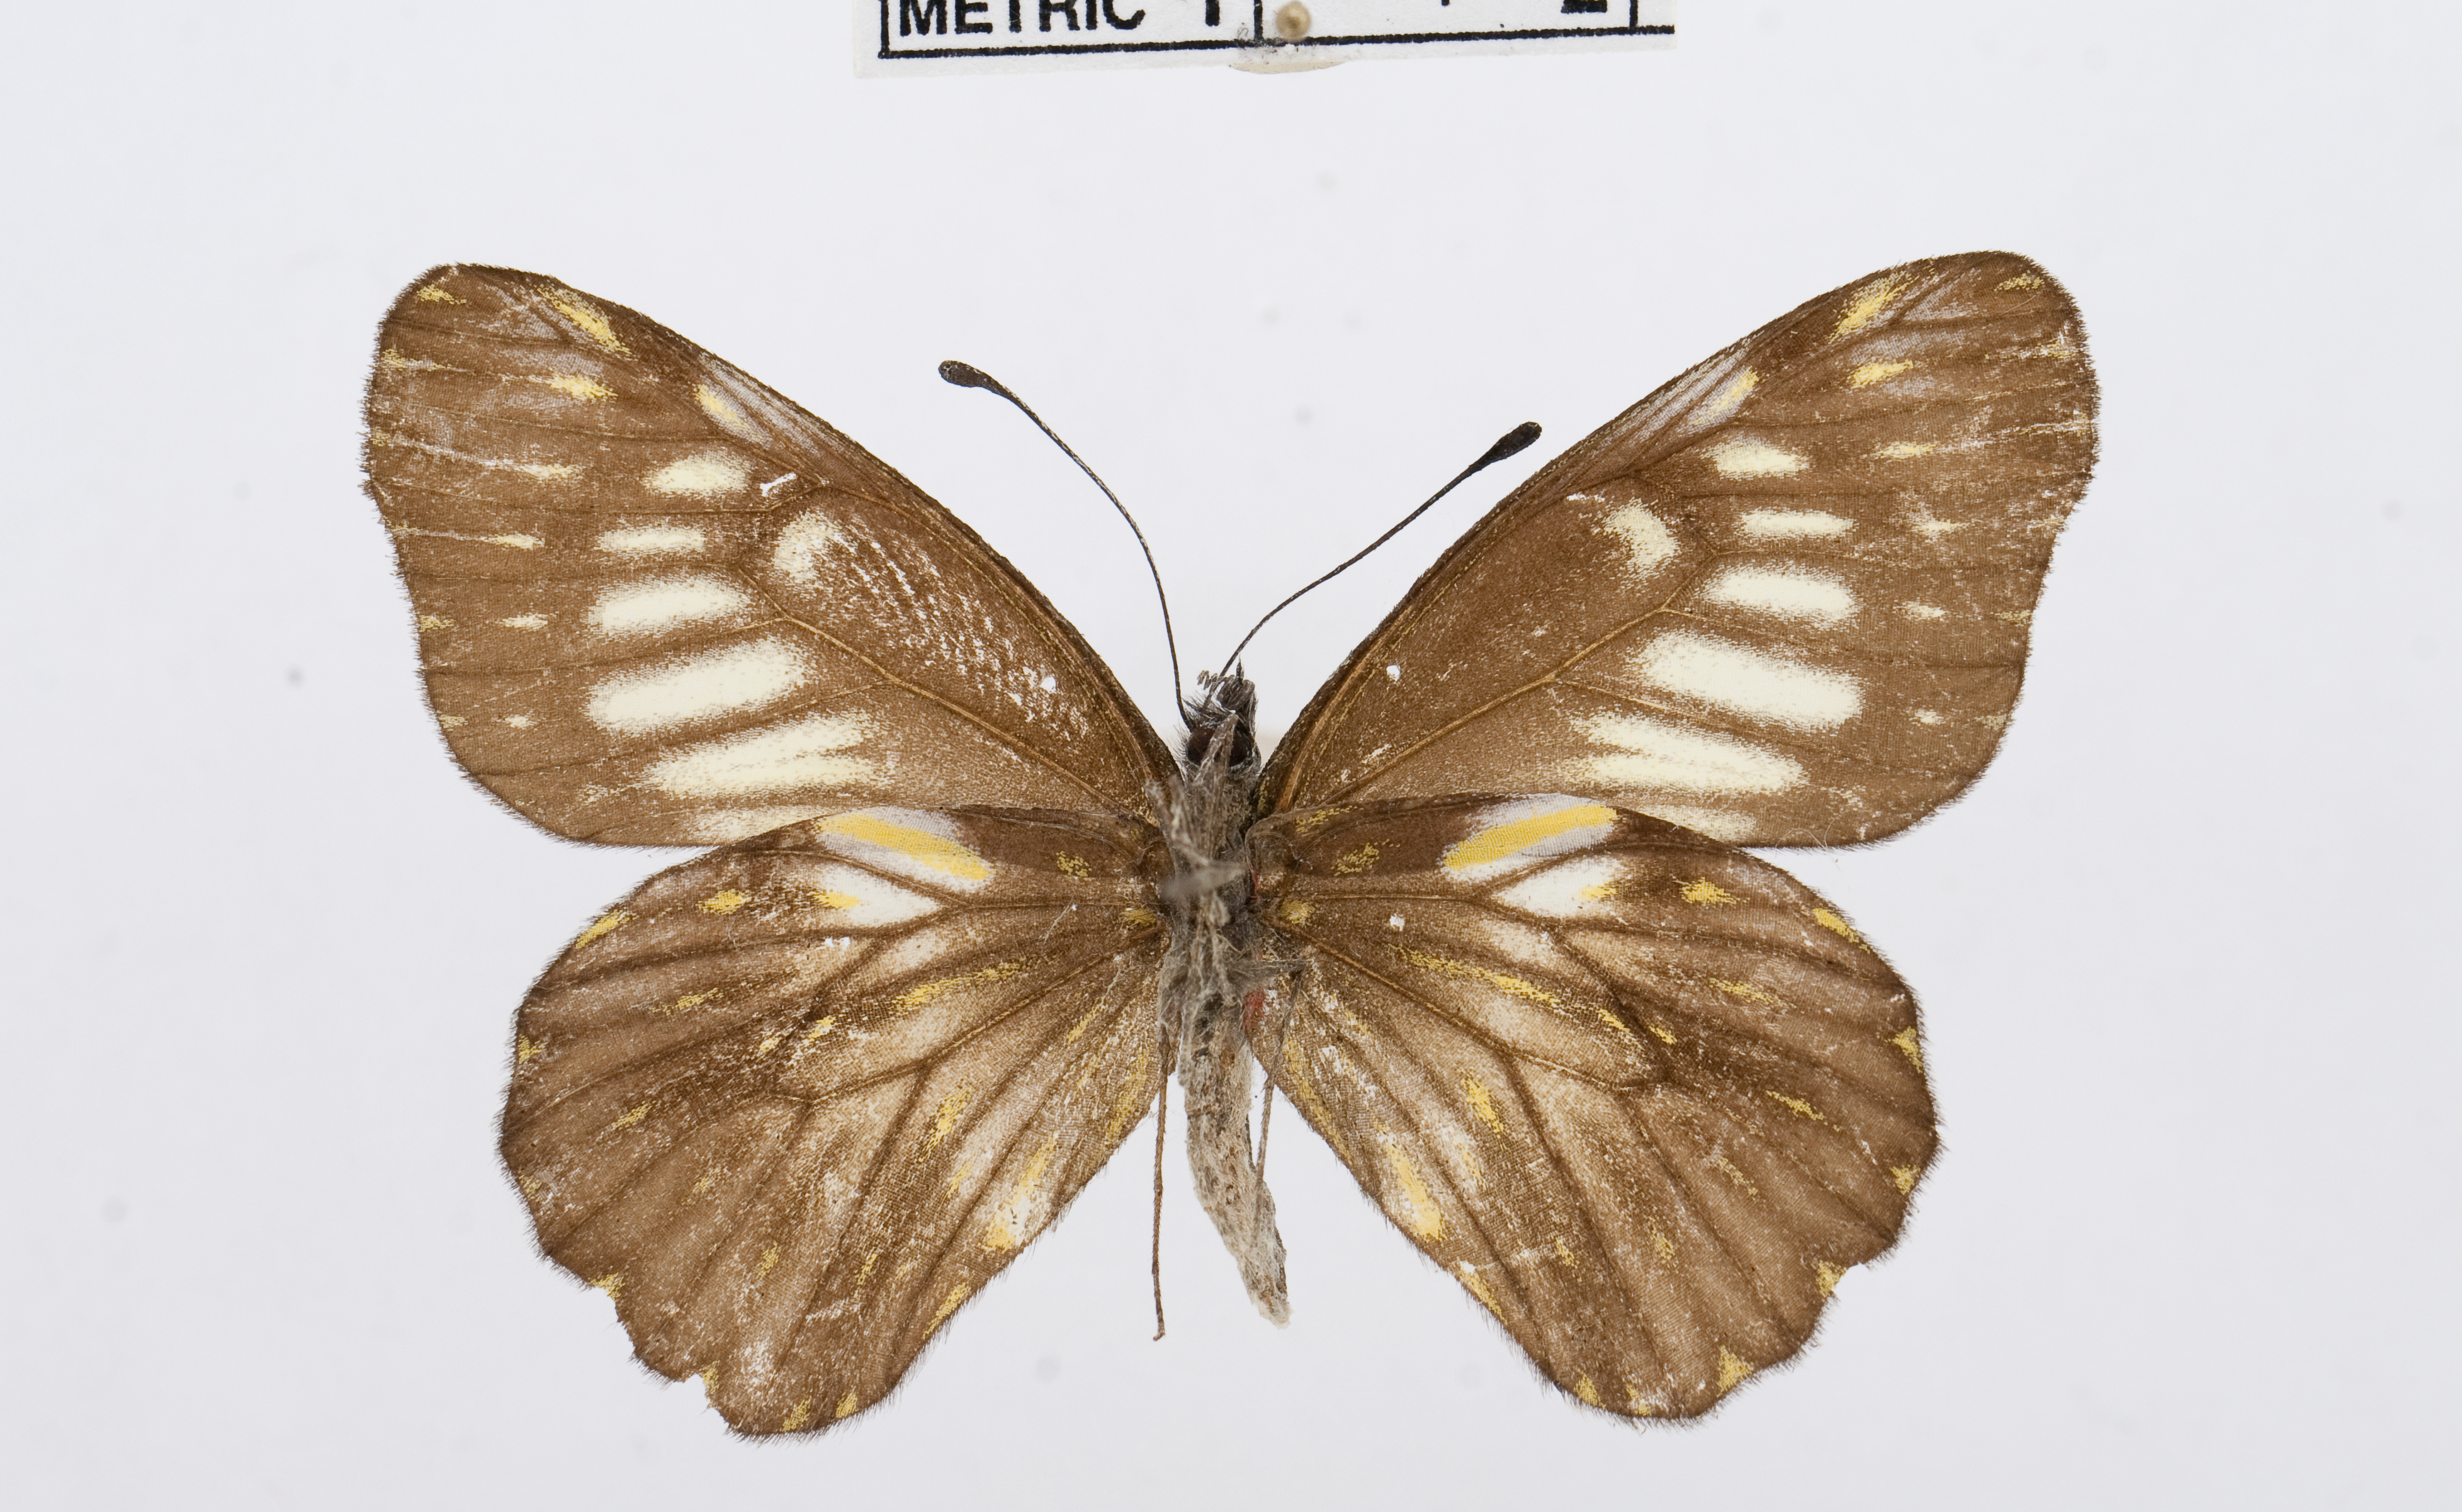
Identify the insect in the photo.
Catasticta hebra
